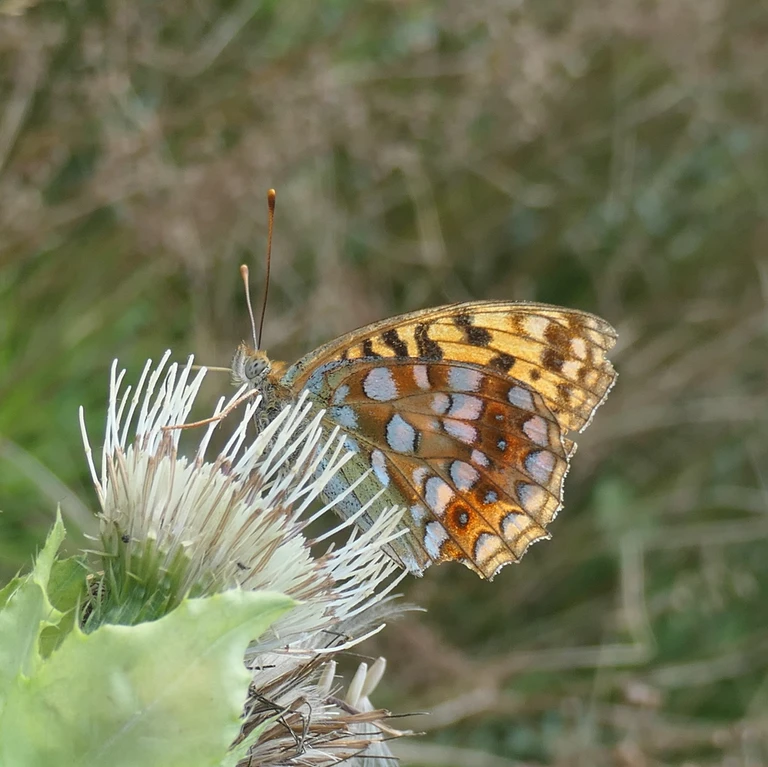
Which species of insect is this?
Fabriciana adippe
